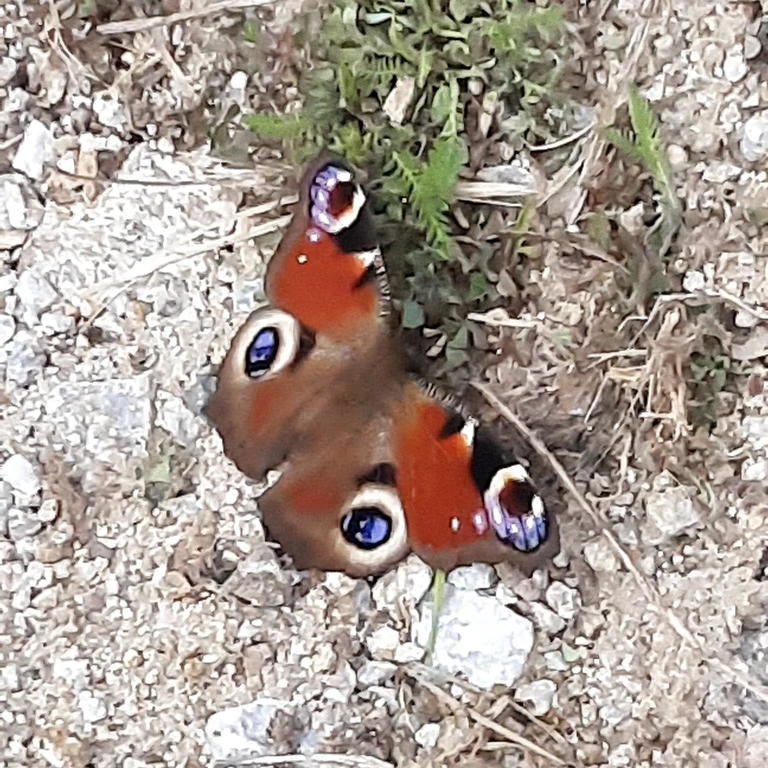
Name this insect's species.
Aglais io
